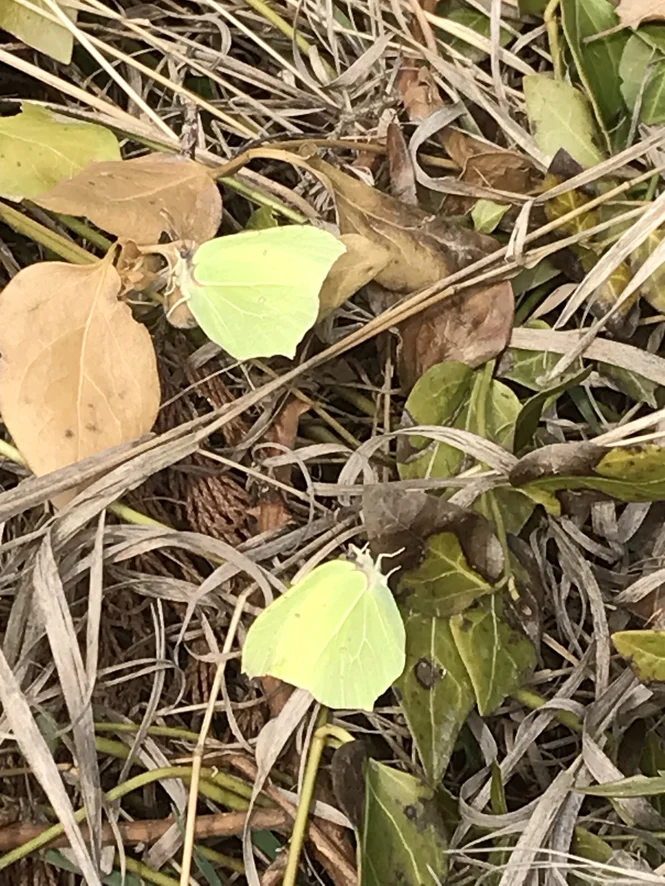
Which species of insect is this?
Gonepteryx rhamni
